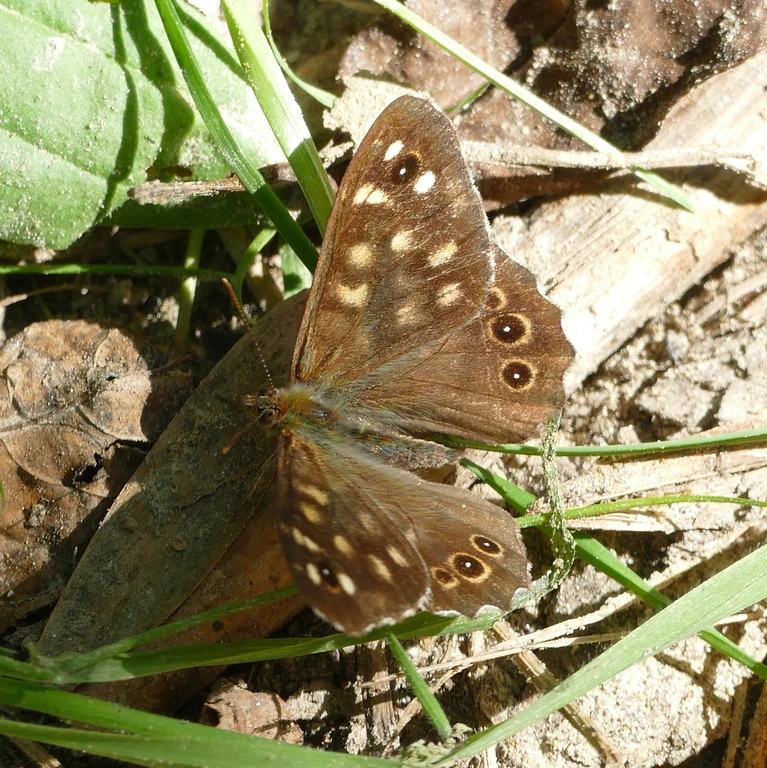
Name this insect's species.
Pararge aegeria
